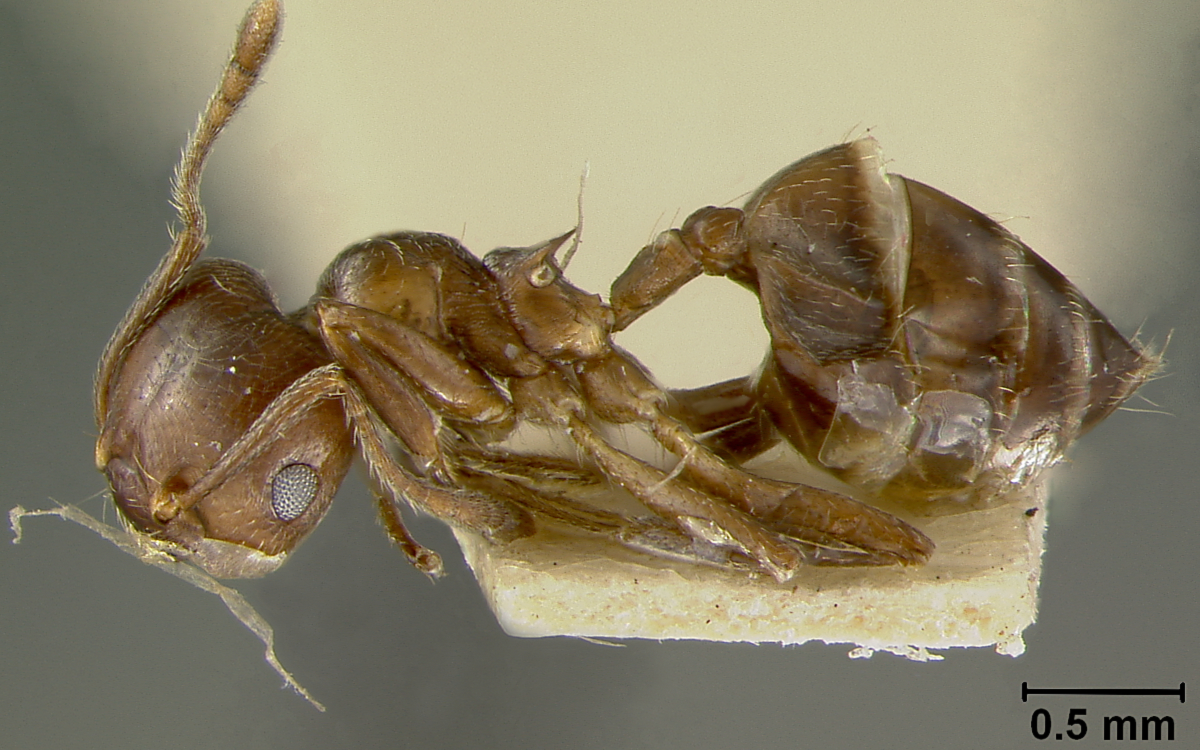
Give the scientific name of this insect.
Crematogaster impressiceps
